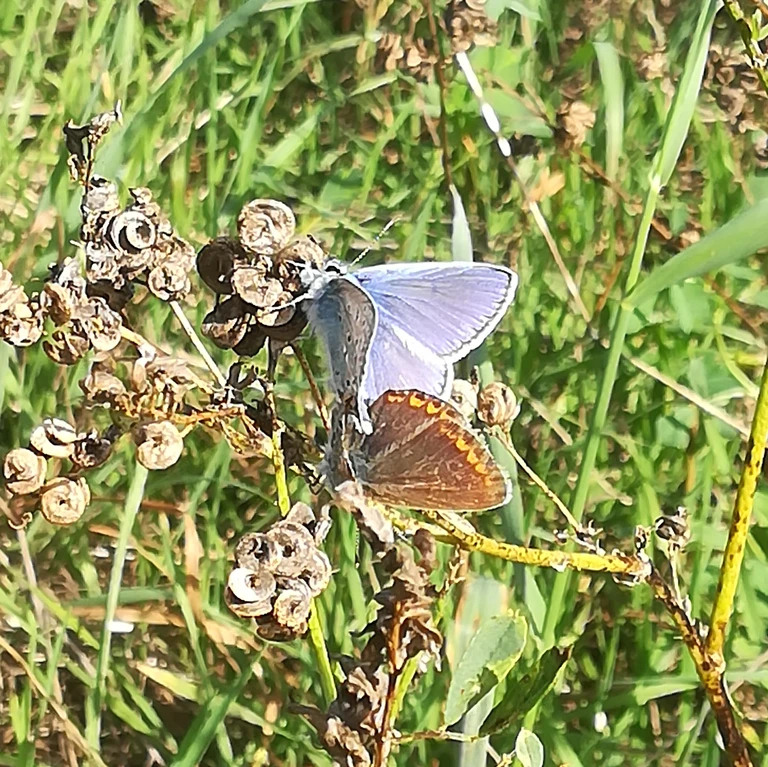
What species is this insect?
Polyommatus icarus
